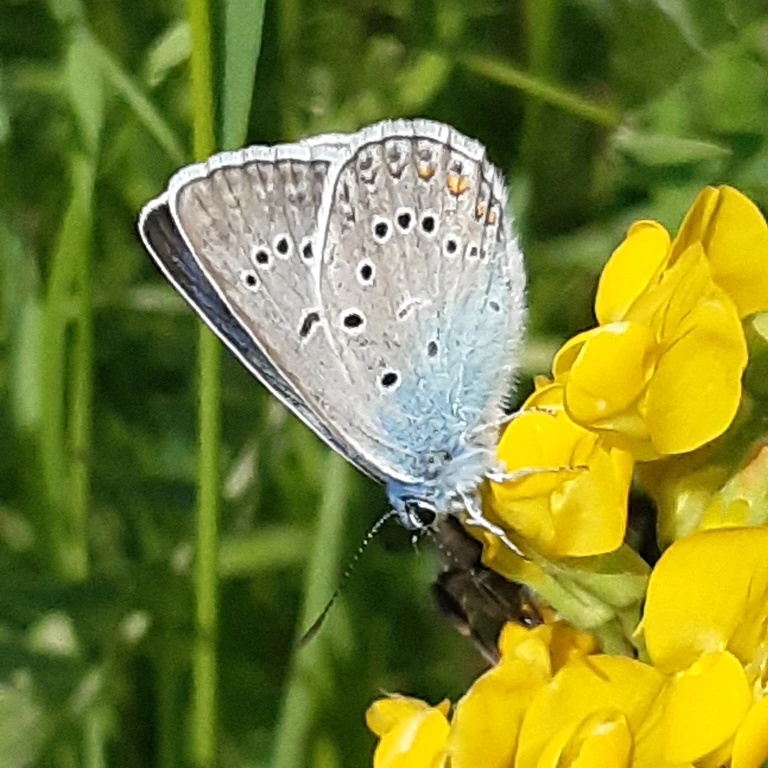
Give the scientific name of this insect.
Polyommatus amandus (also Plebejus amanda)
